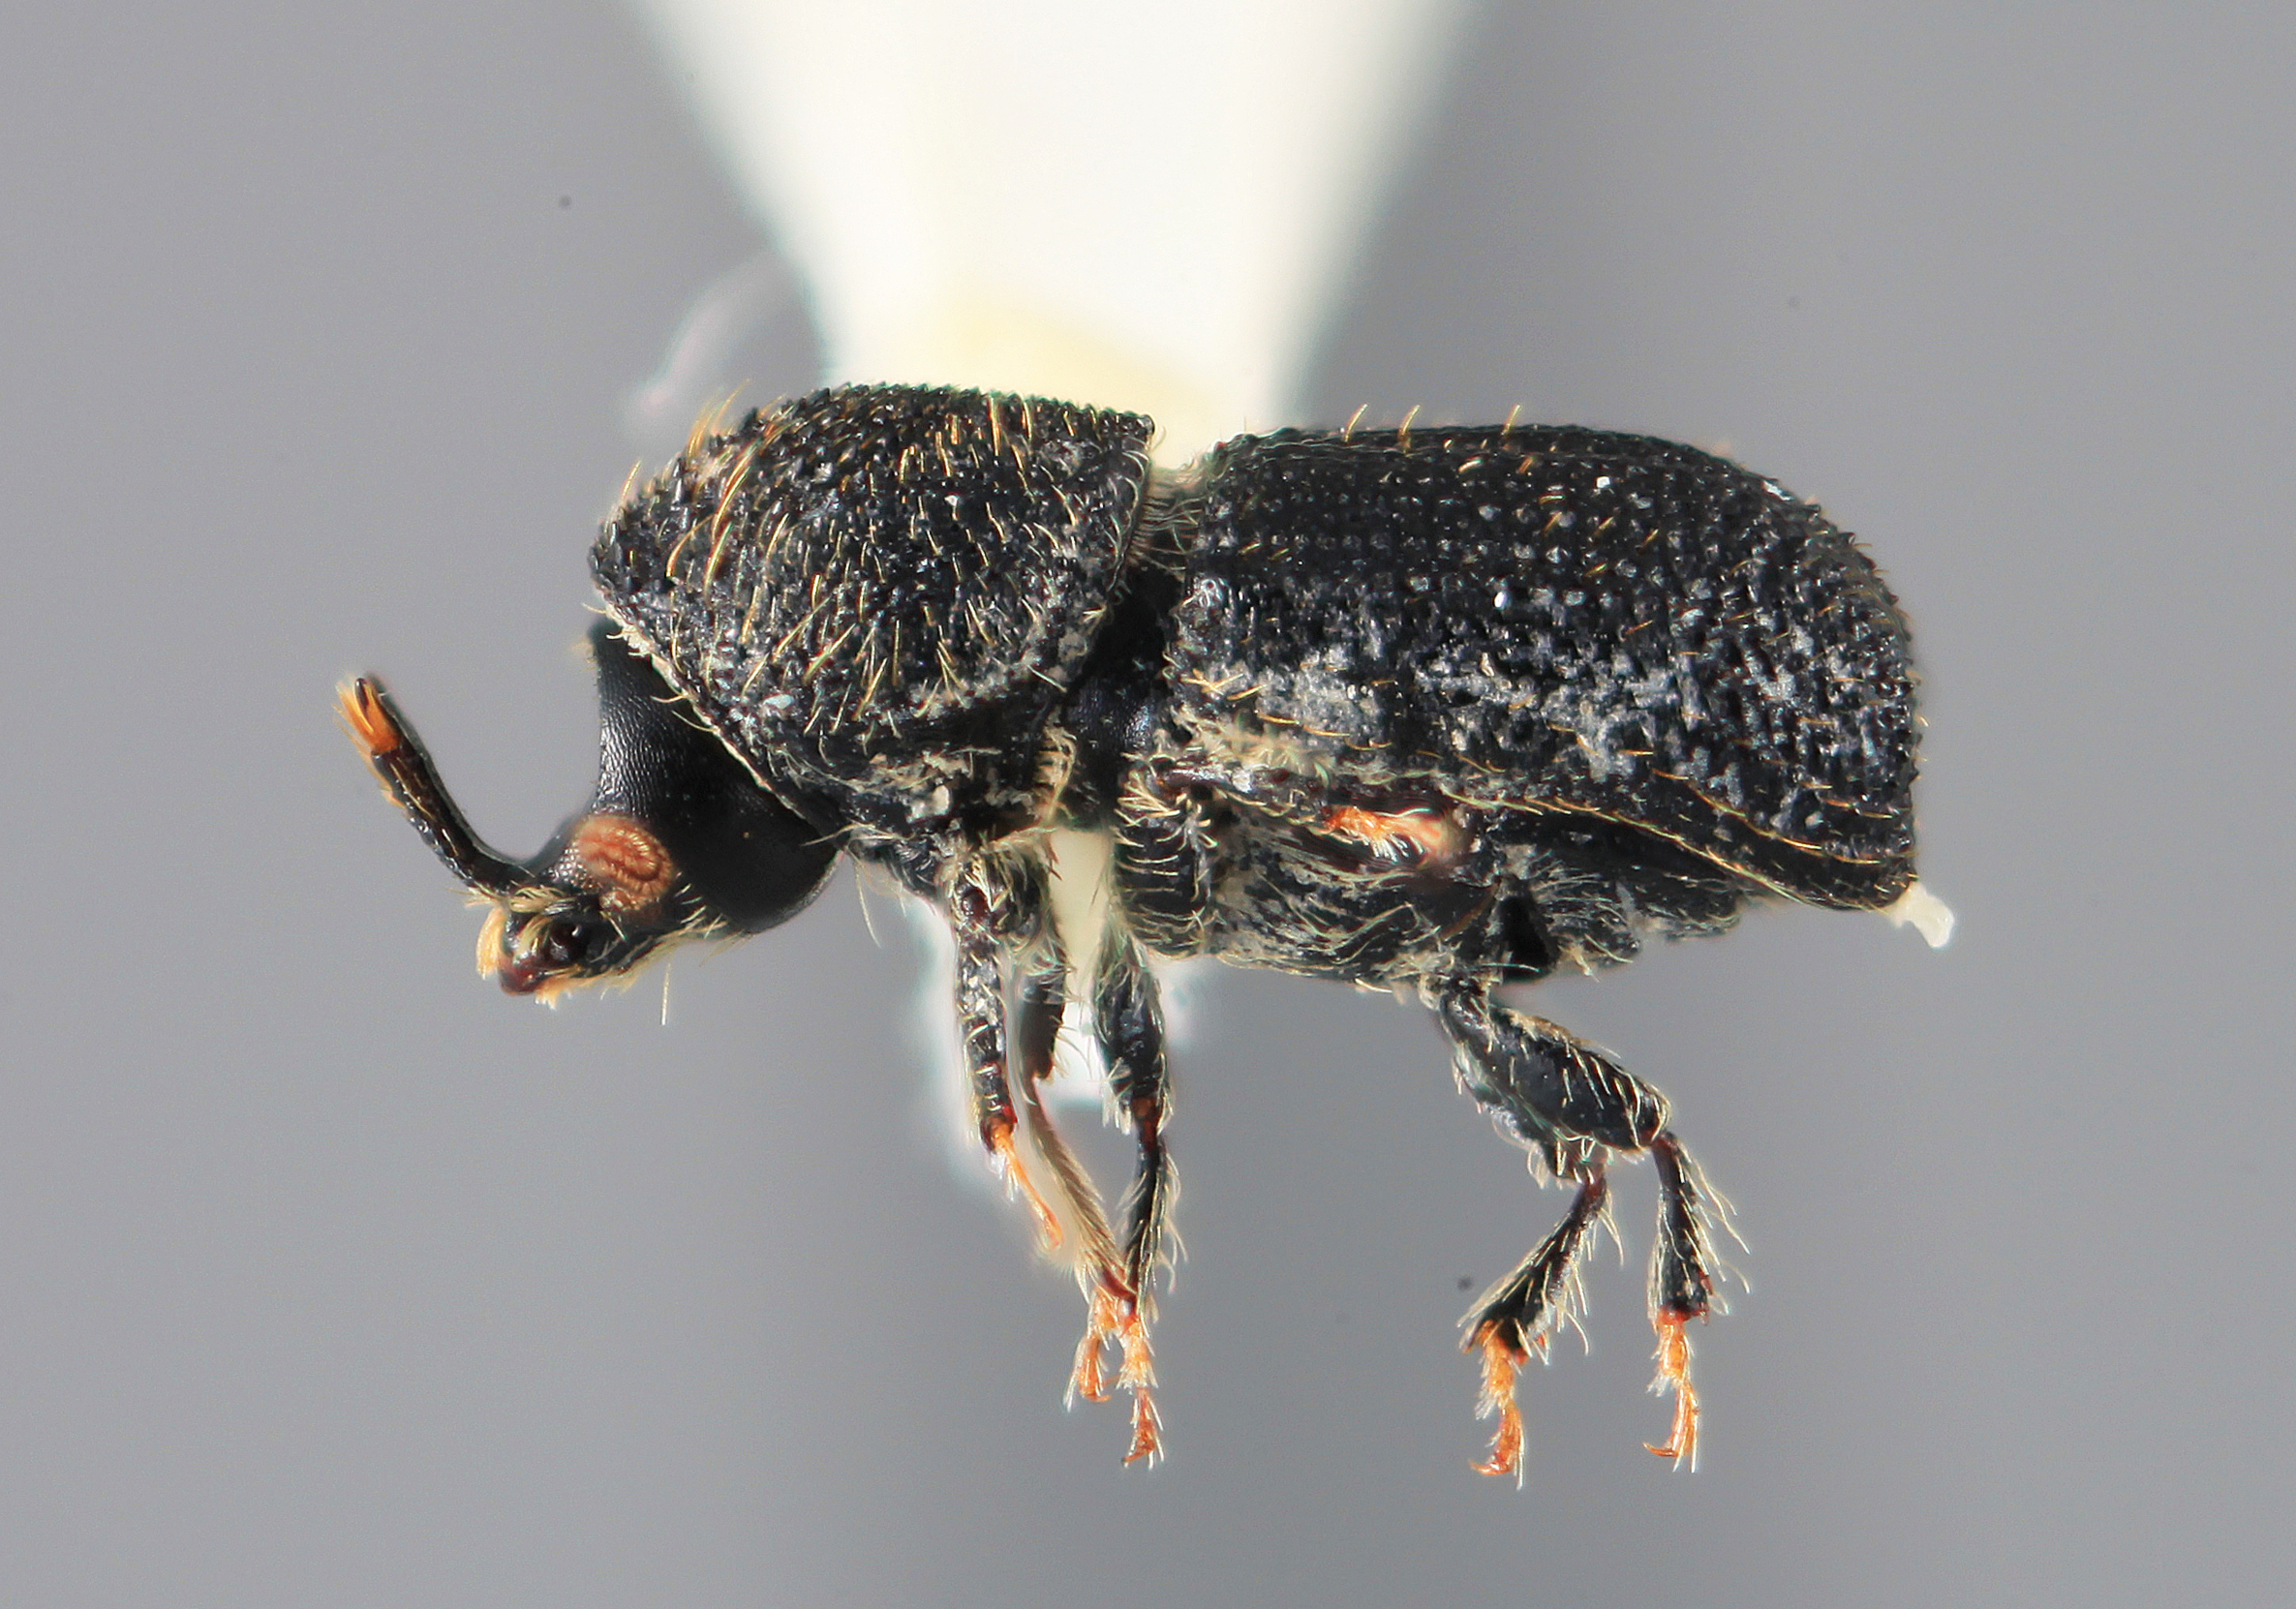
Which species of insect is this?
Cactopinus nasutus
